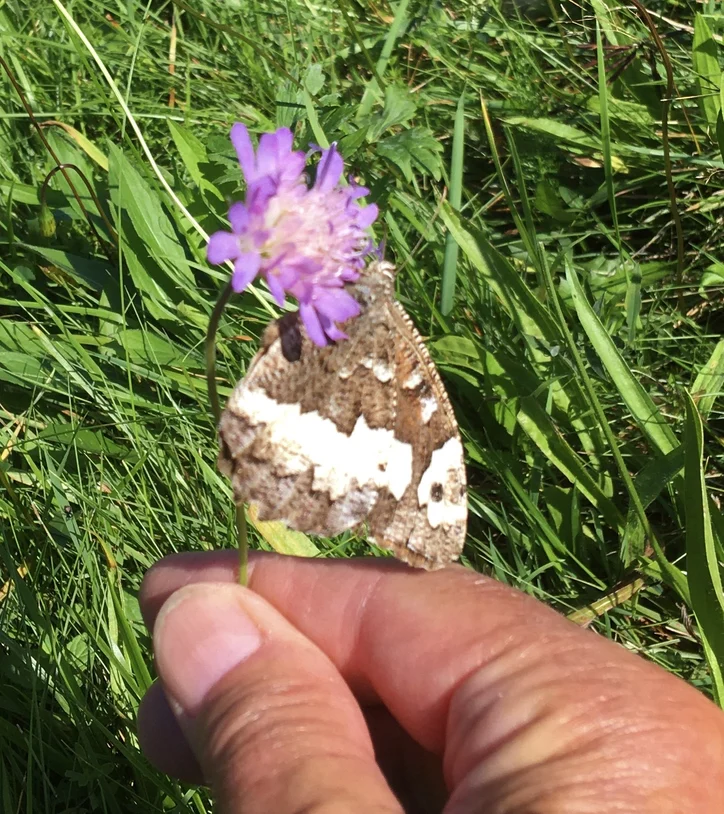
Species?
Brintesia circe
